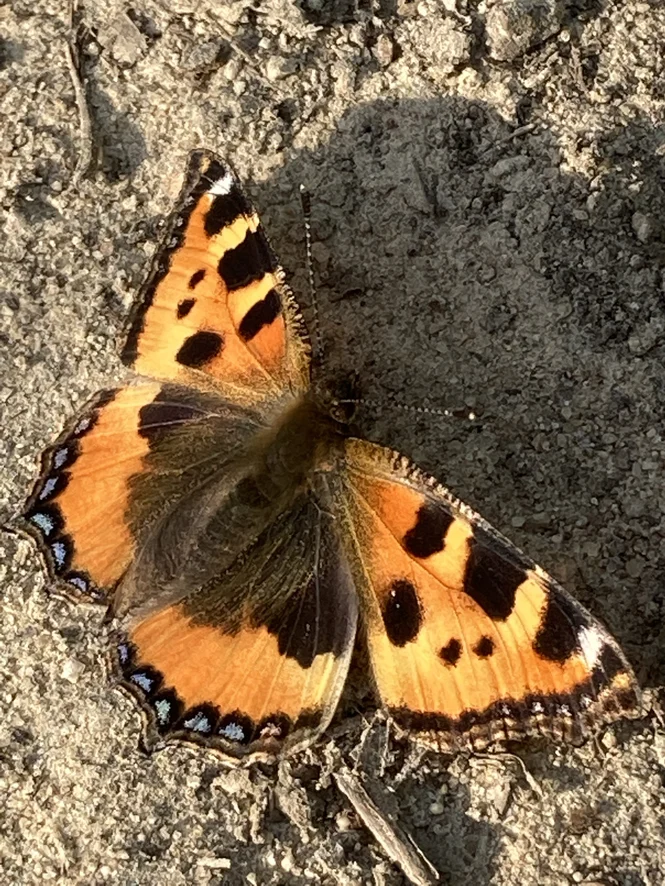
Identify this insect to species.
Aglais urticae
